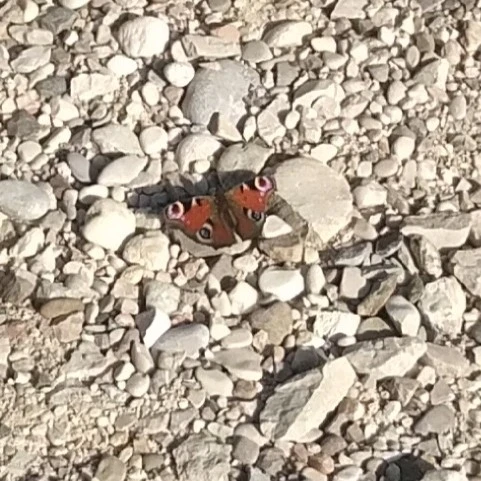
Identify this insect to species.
Aglais io
